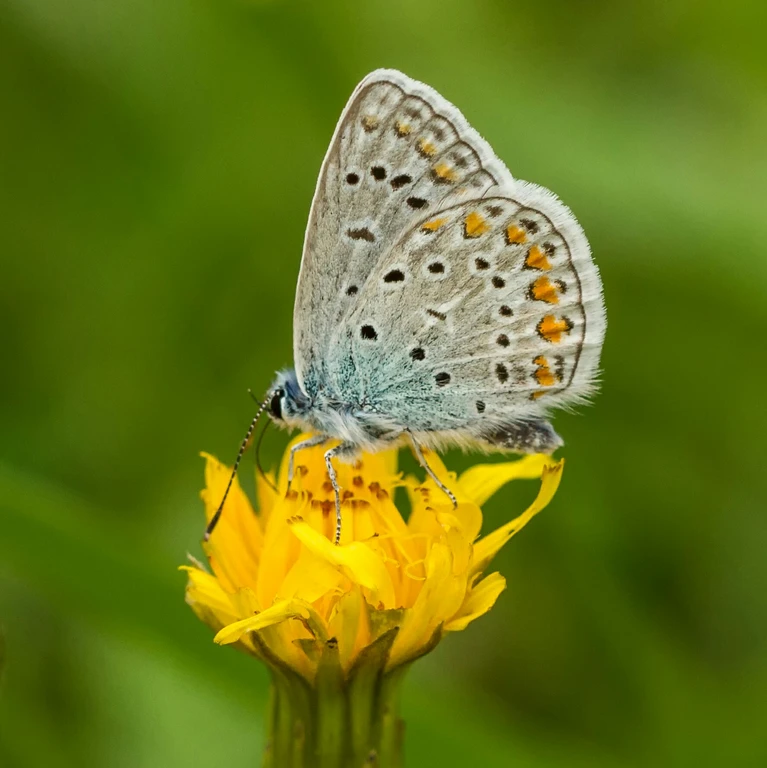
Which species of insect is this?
Polyommatus icarus
